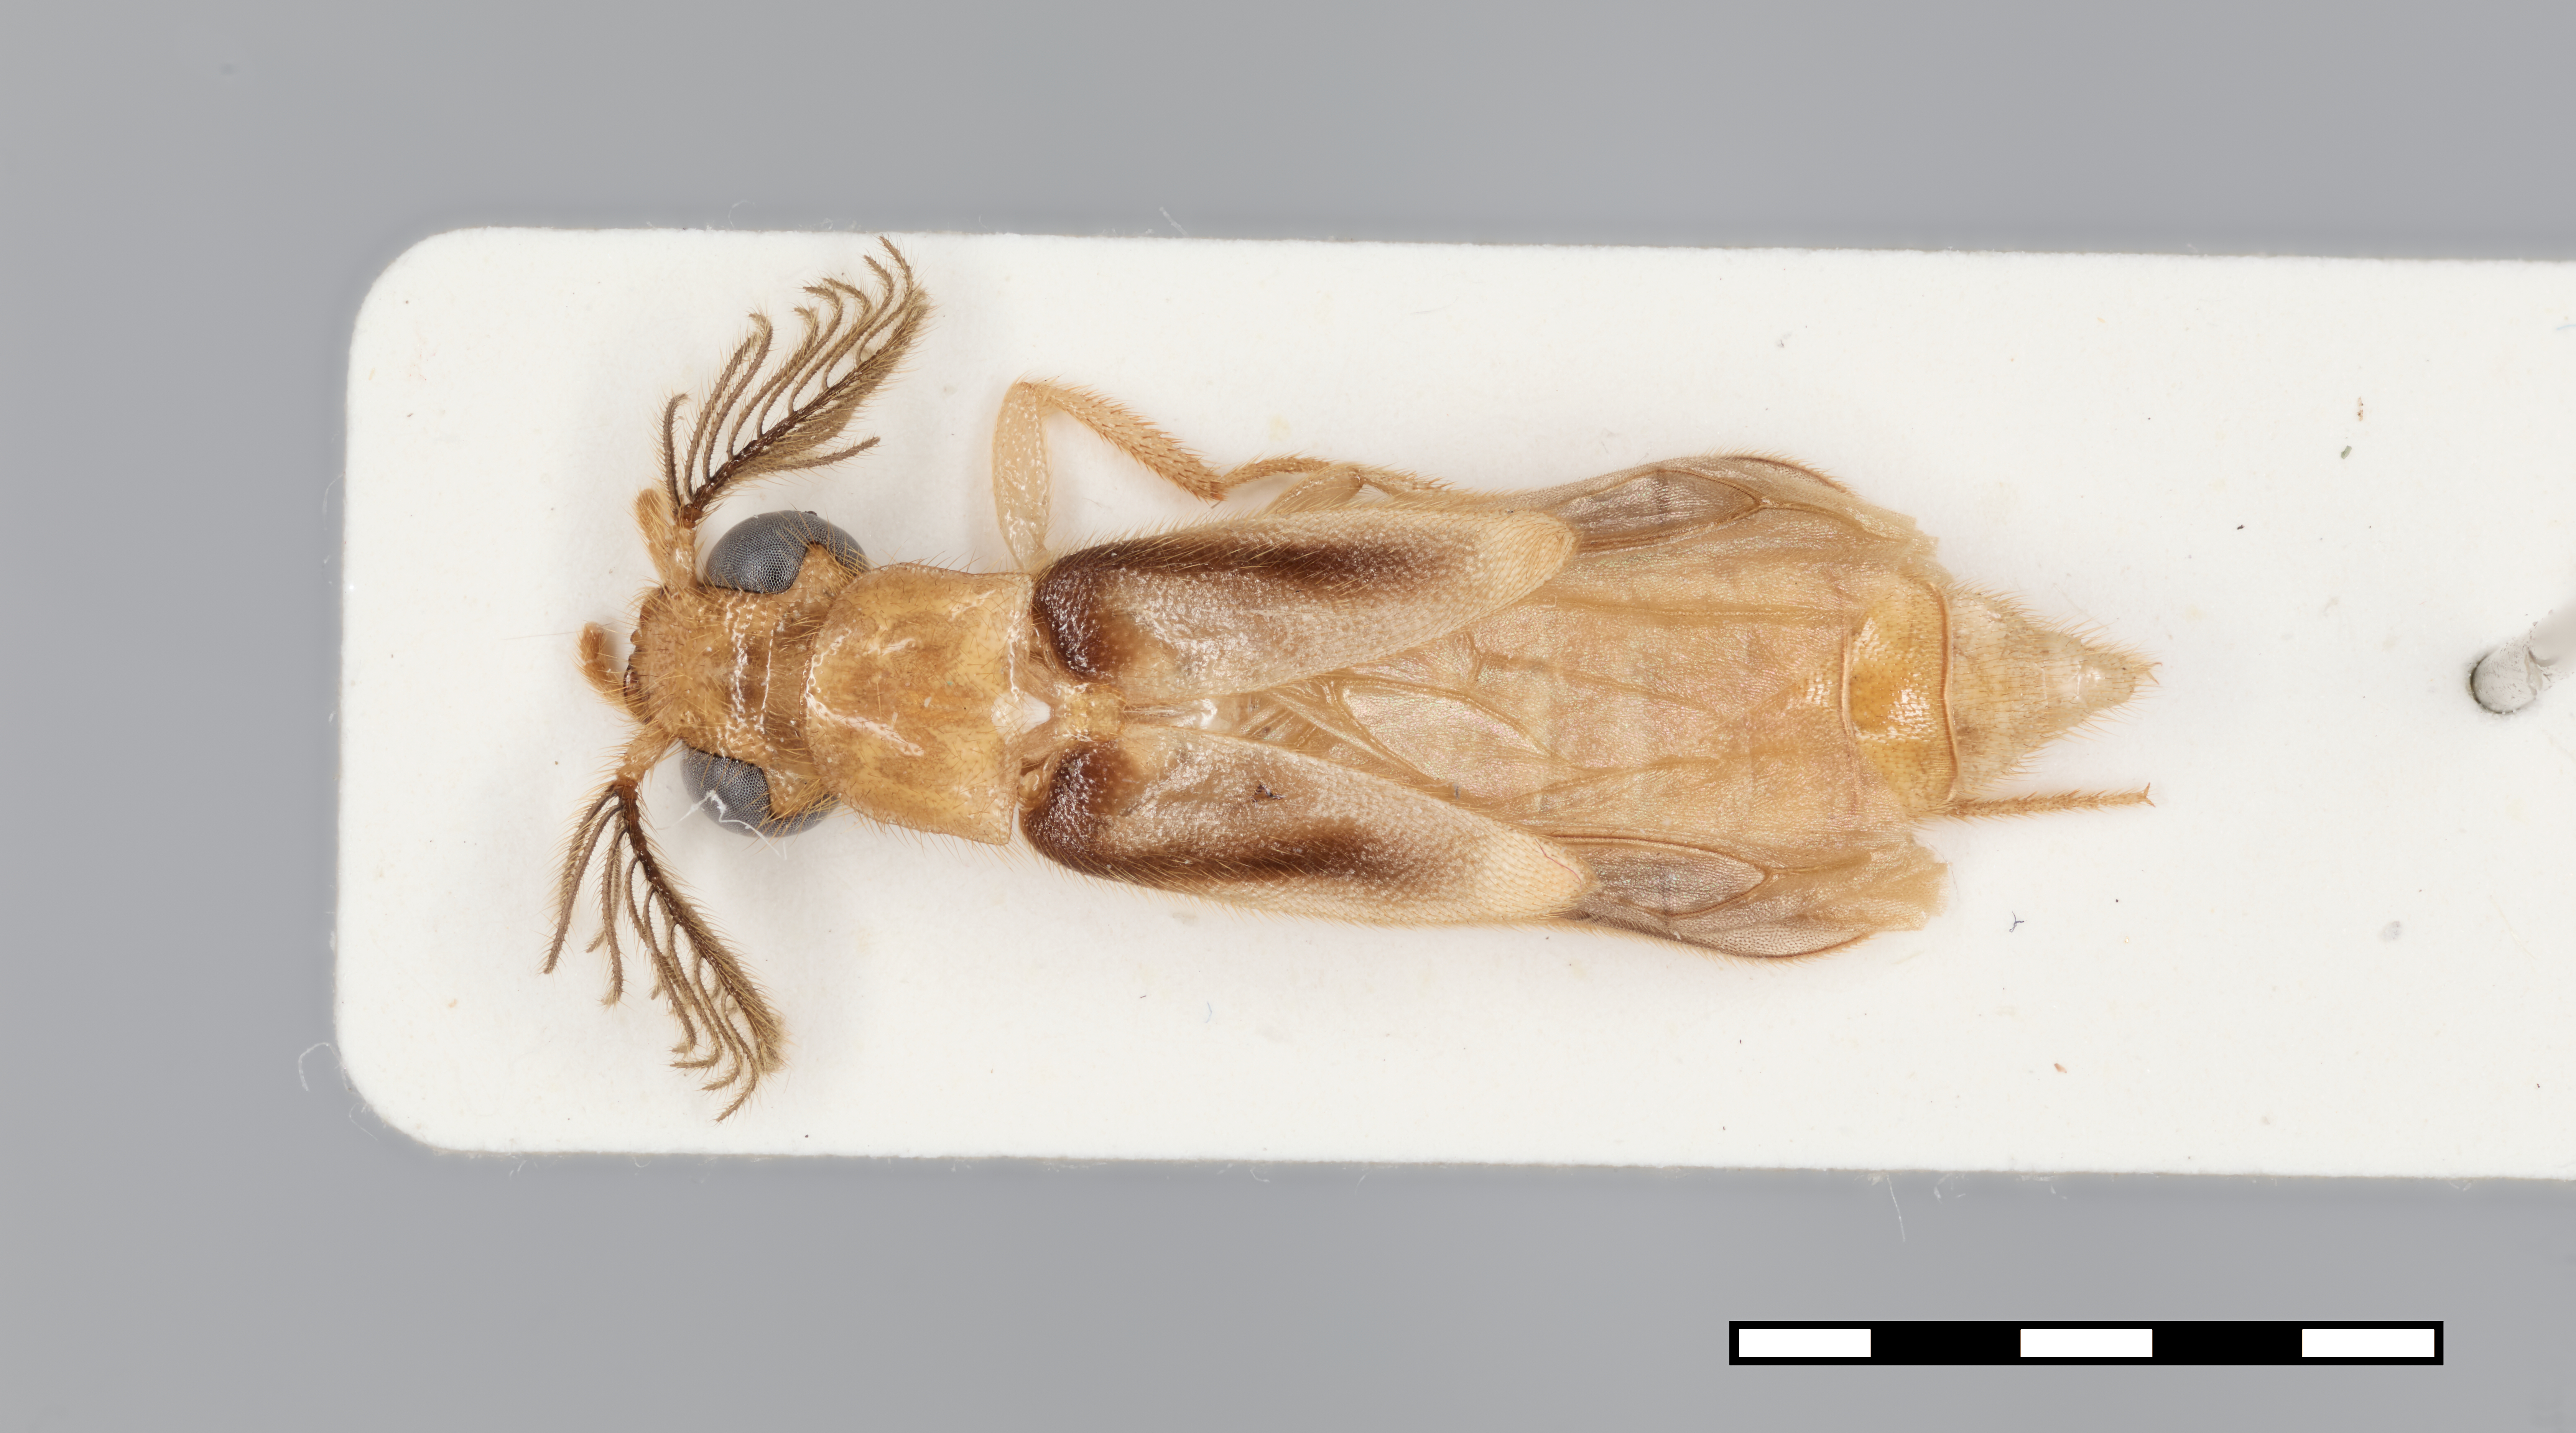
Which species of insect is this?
Spangleriella vittata
